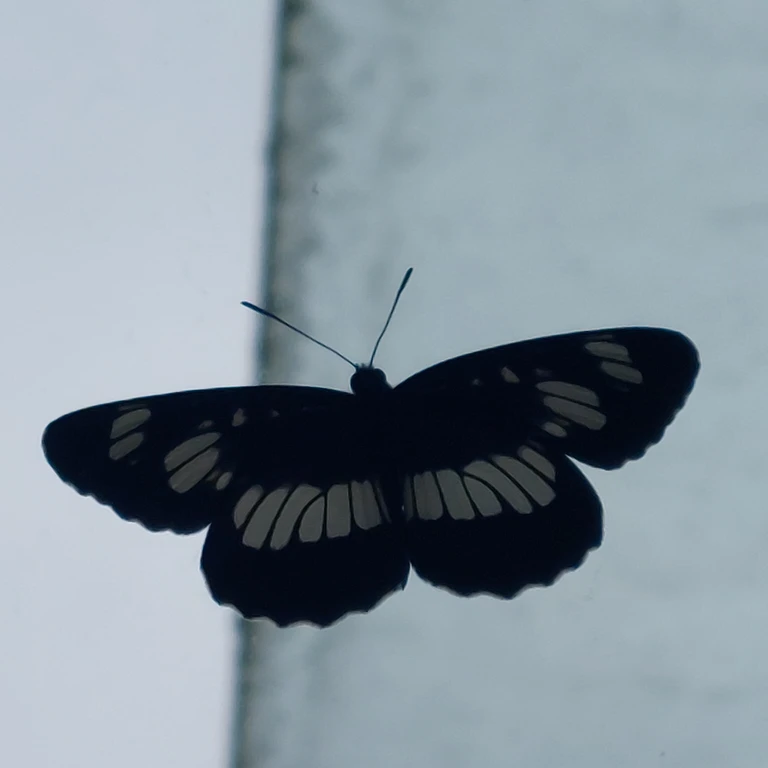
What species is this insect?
Neptis rivularis
